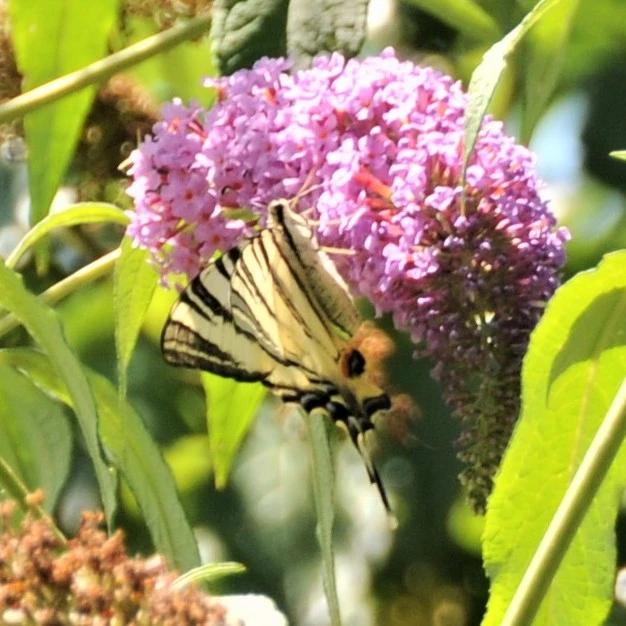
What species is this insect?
Iphiclides podalirius
